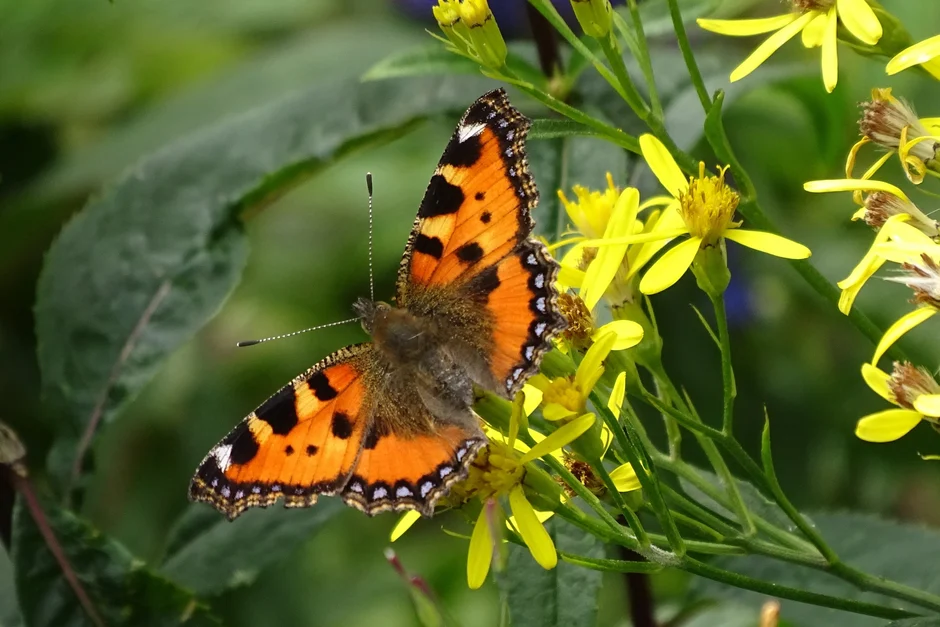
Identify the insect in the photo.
Aglais urticae
